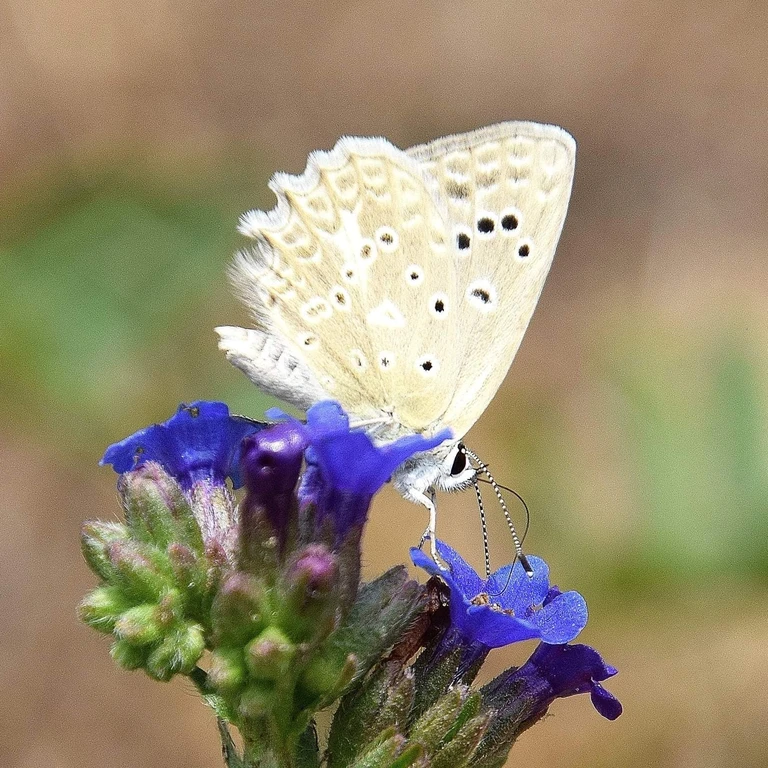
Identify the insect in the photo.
Polyommatus daphnis
